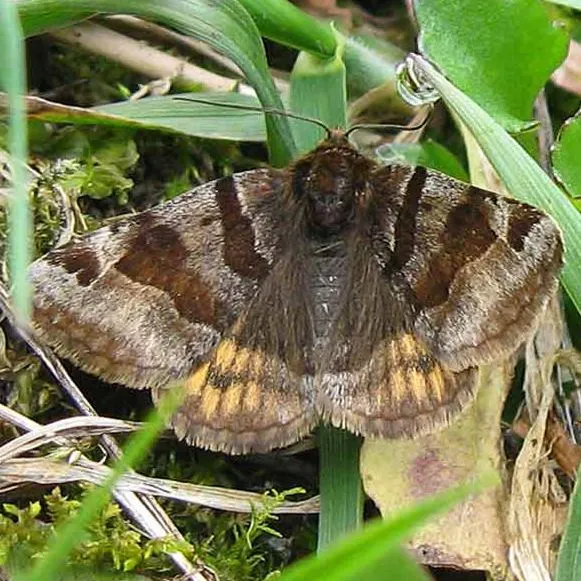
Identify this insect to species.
Euclidia glyphica
